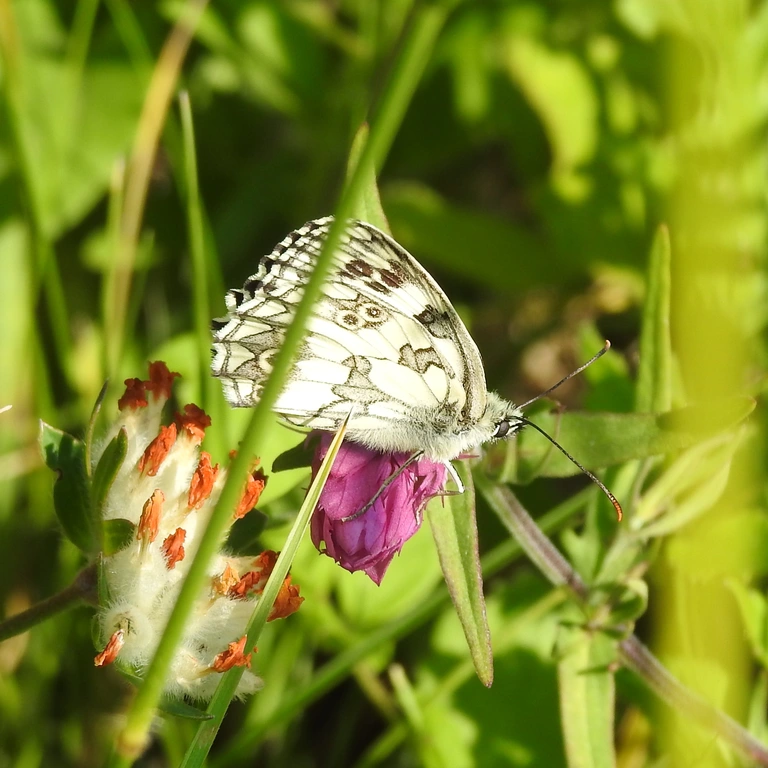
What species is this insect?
Melanargia galathea
